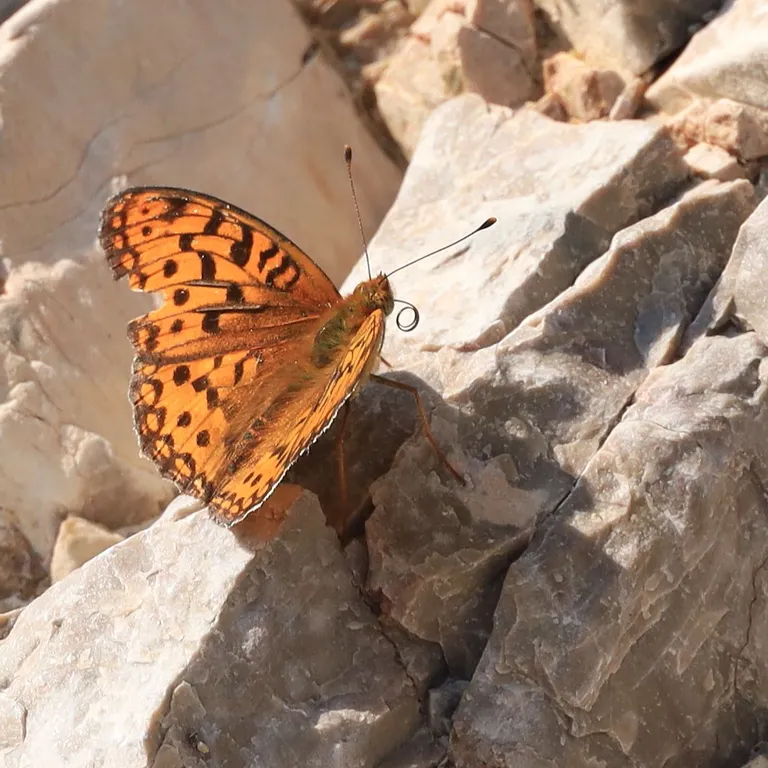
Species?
Fabriciana adippe
